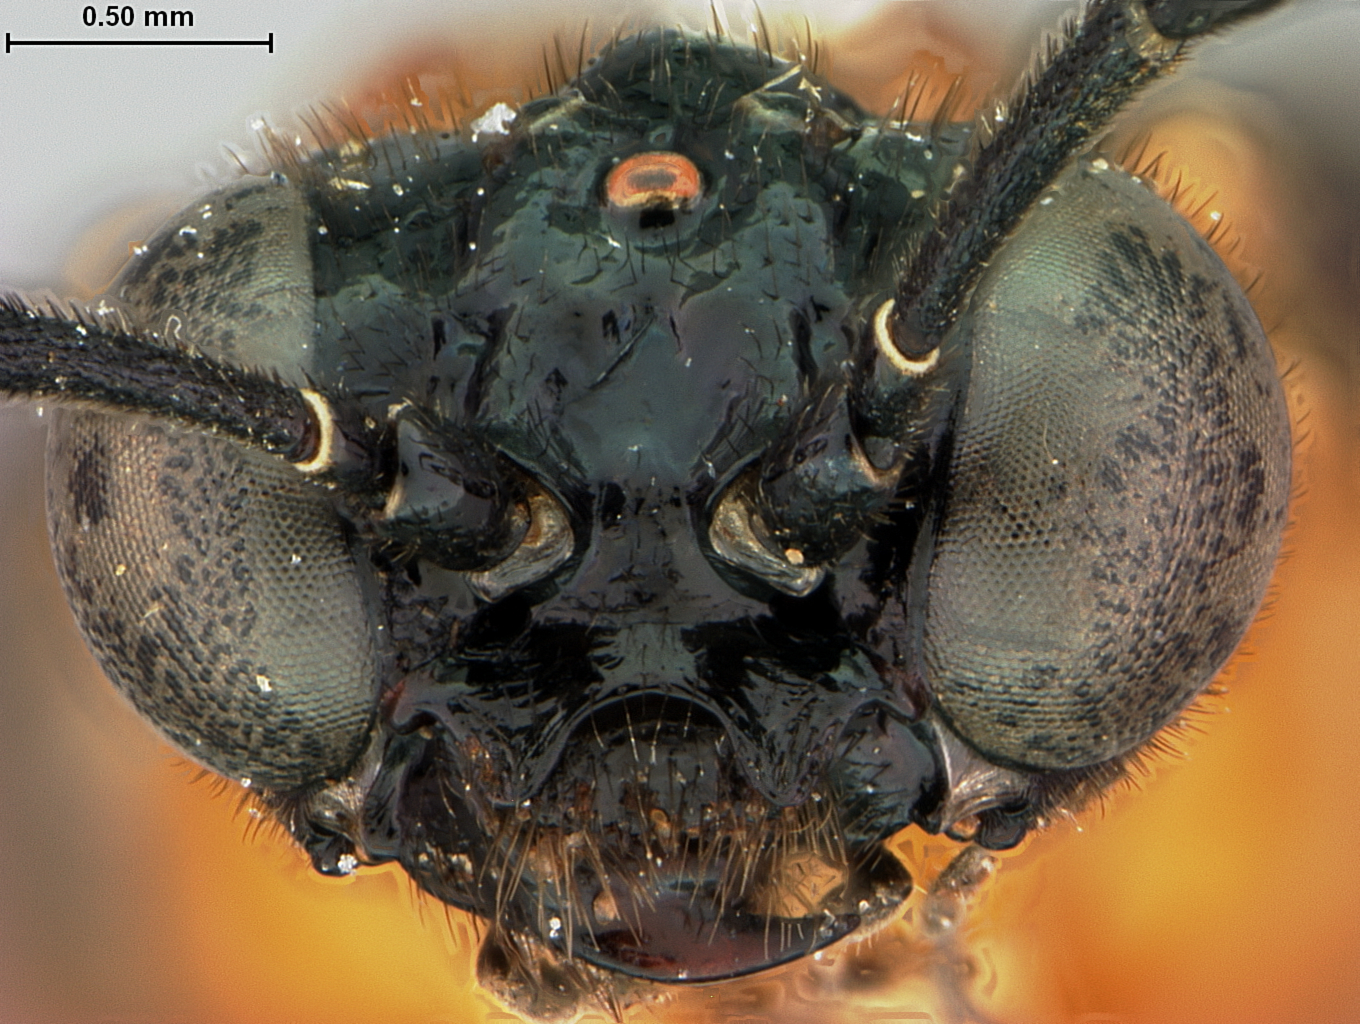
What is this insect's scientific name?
Probleta nicklei
